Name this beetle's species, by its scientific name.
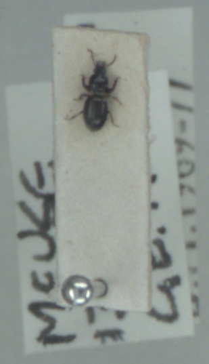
Dyschirius globosus
